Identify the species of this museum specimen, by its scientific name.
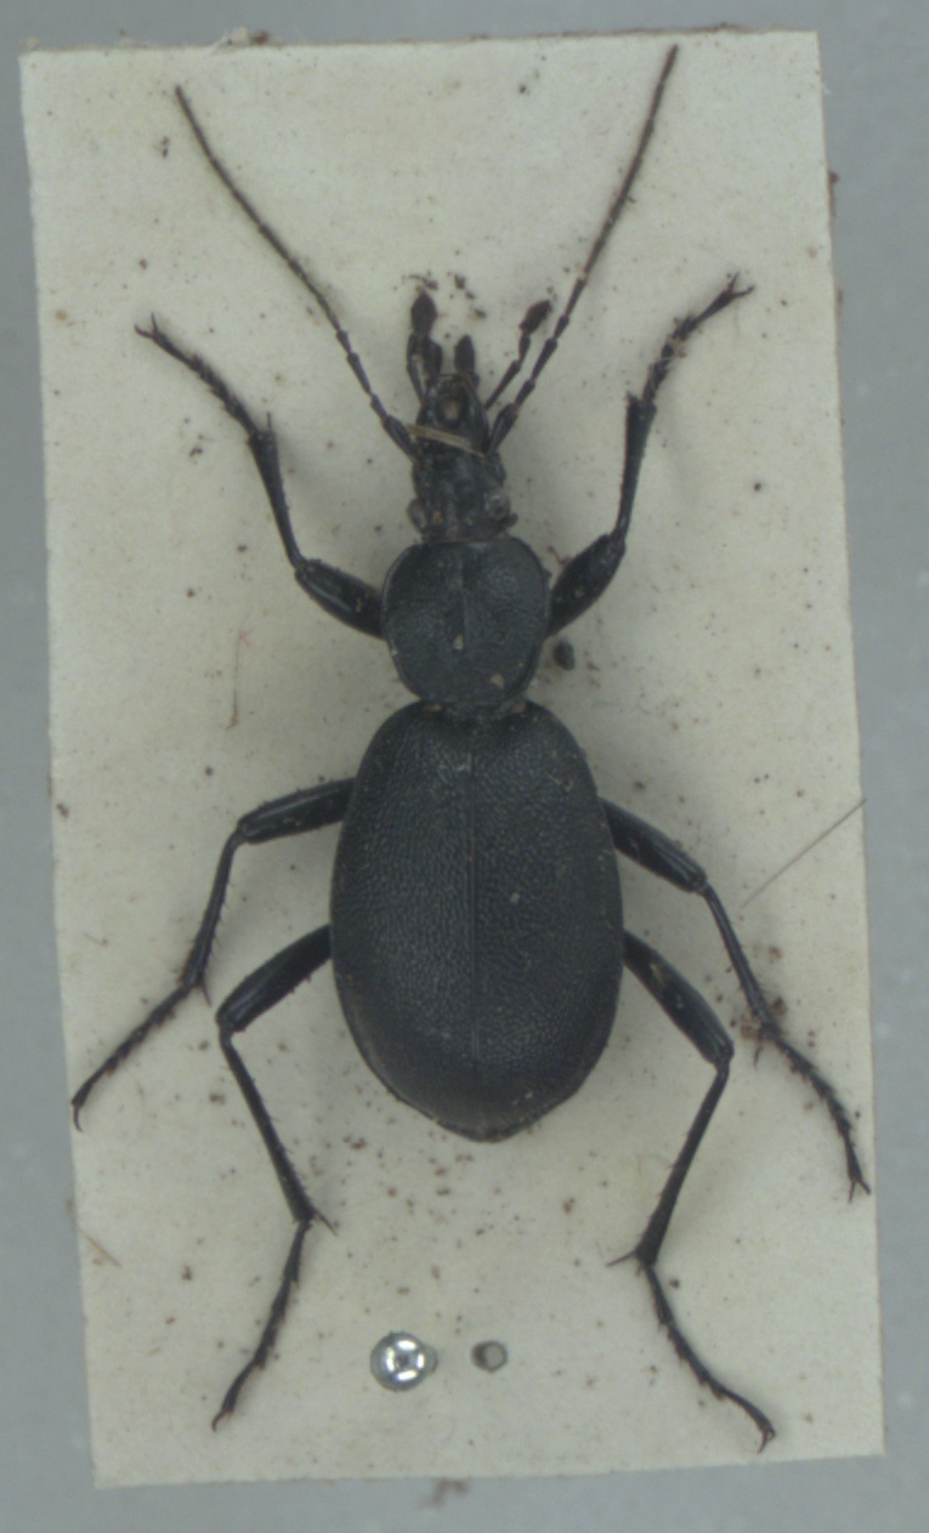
Cychrus caraboides
